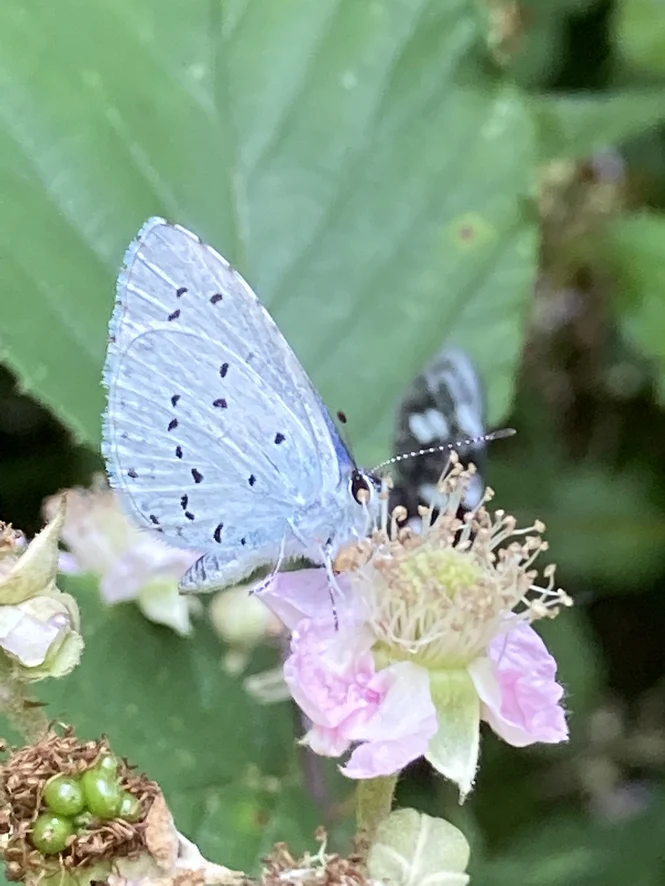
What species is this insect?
Celastrina argiolus
